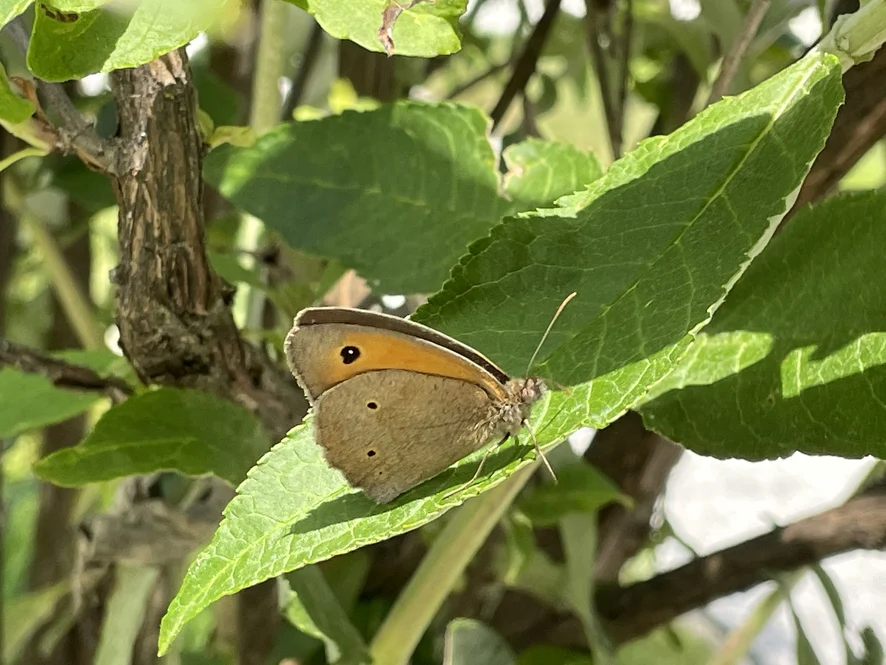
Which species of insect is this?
Maniola jurtina
